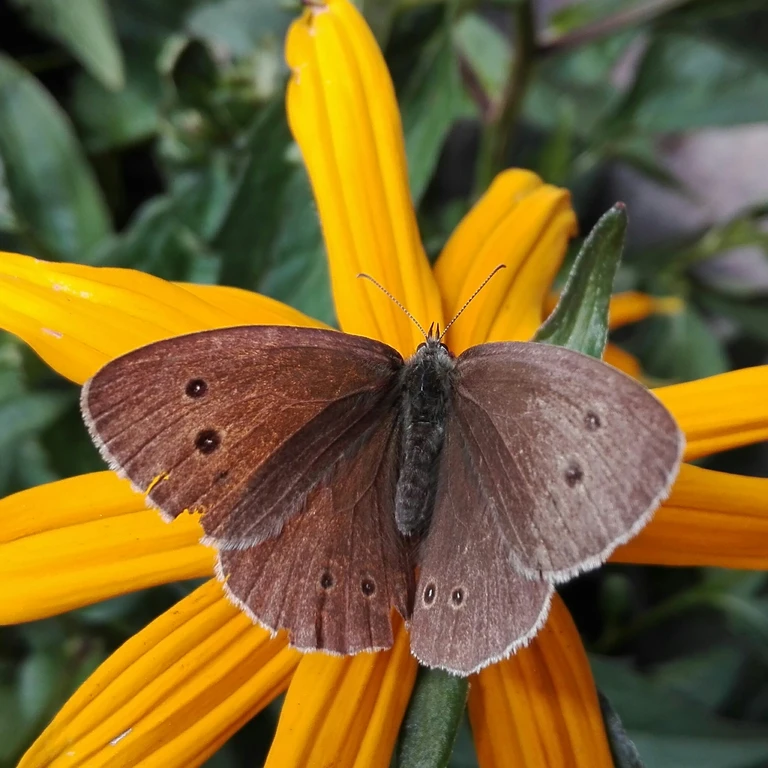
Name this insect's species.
Aphantopus hyperantus
